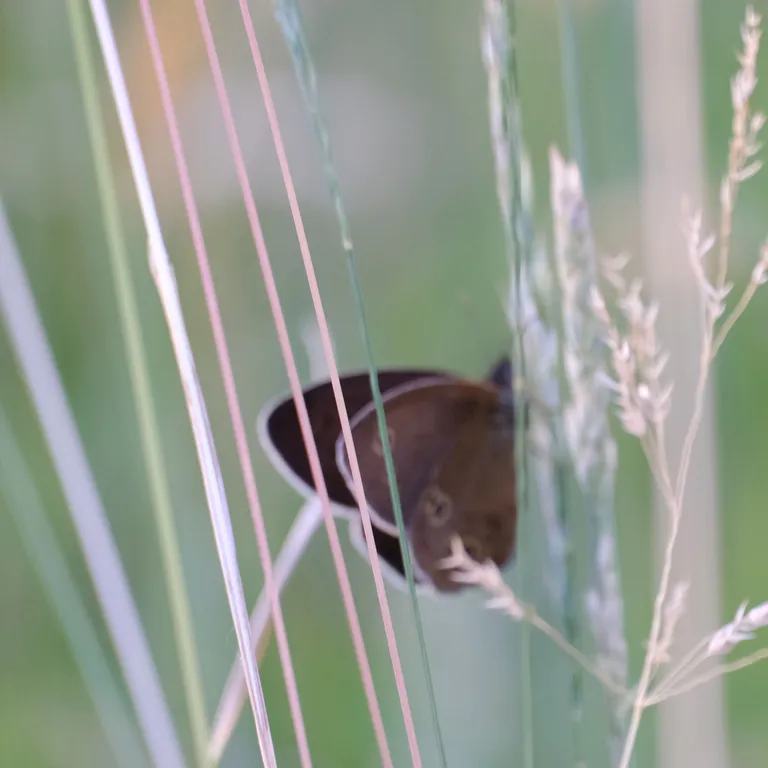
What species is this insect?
Aphantopus hyperantus
